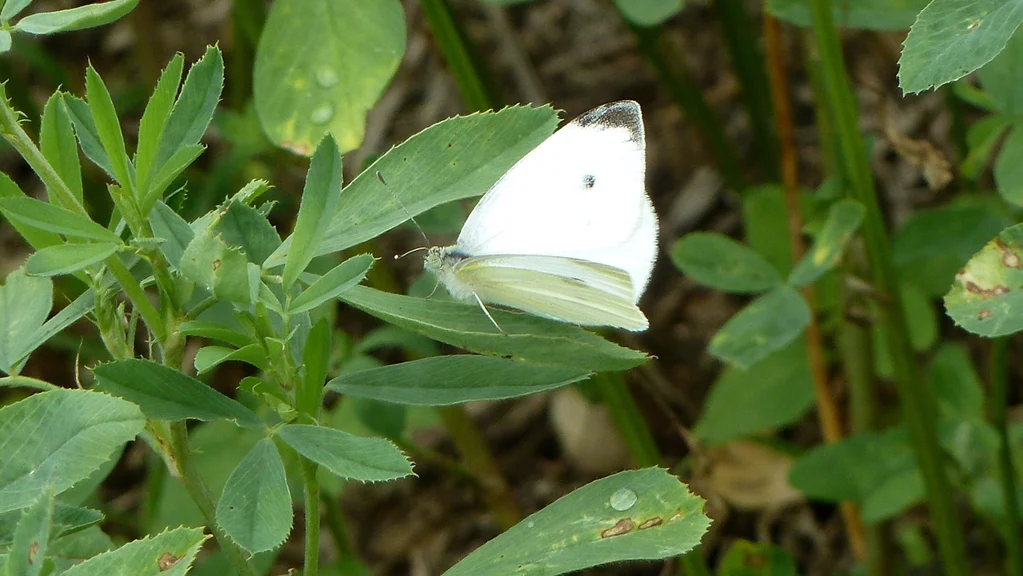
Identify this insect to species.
Pieris rapae
